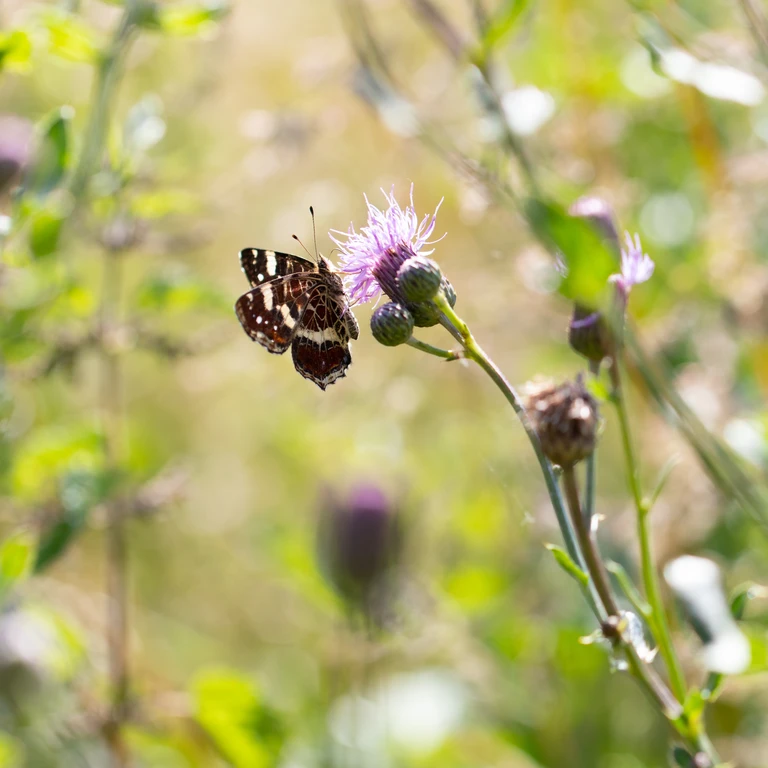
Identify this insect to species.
Araschnia levana
